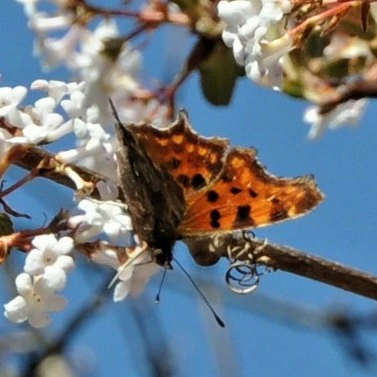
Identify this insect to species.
Polygonia c-album
